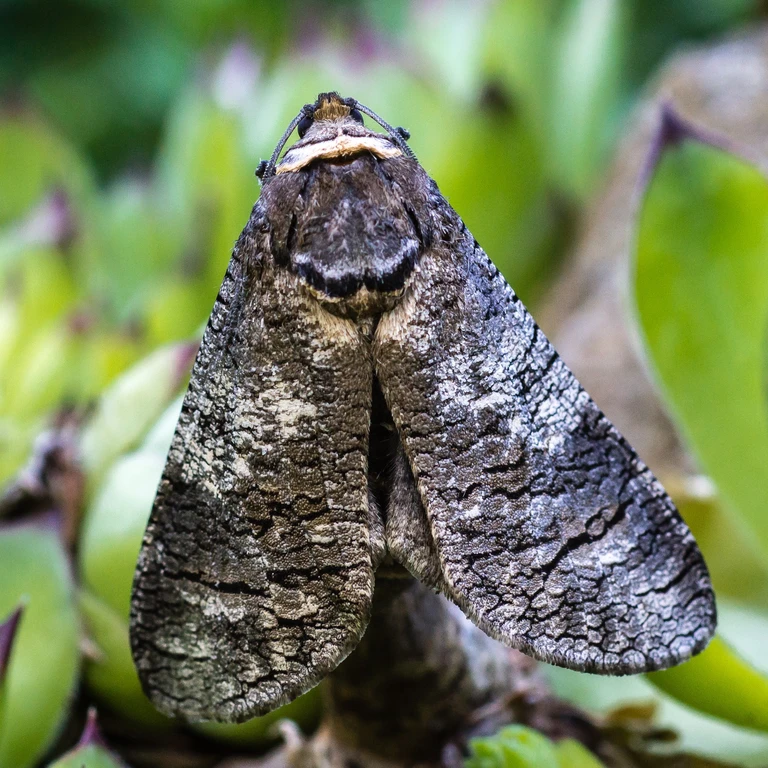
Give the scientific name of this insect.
Cossus cossus
